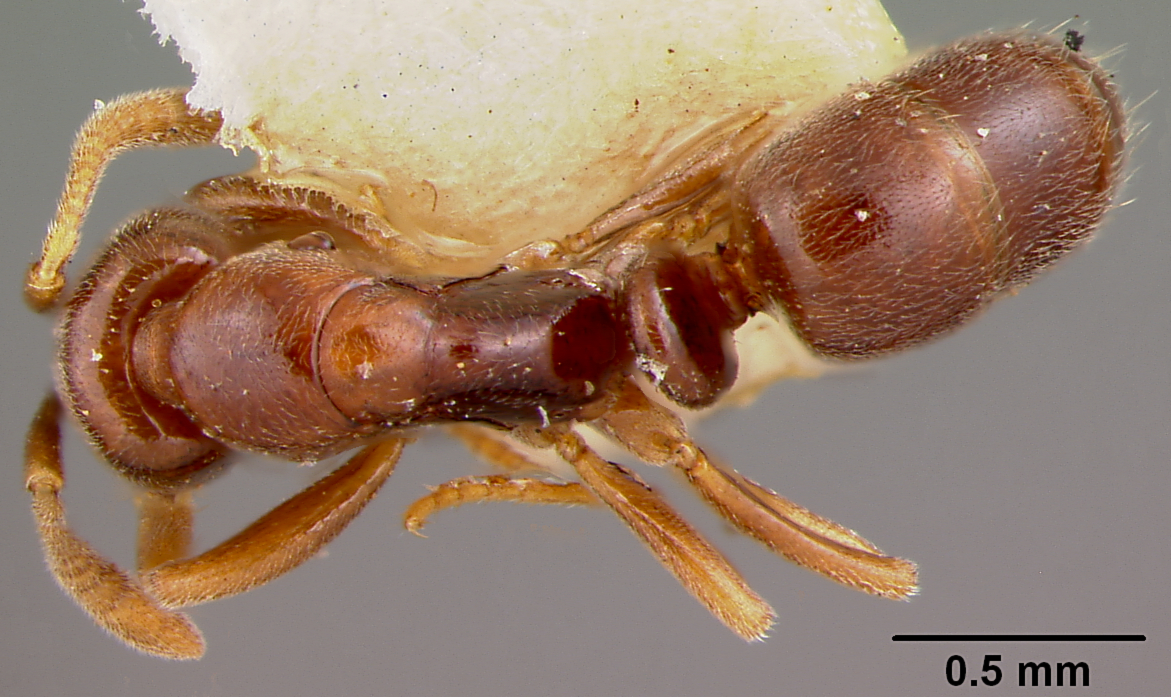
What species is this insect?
Ponera monticola
